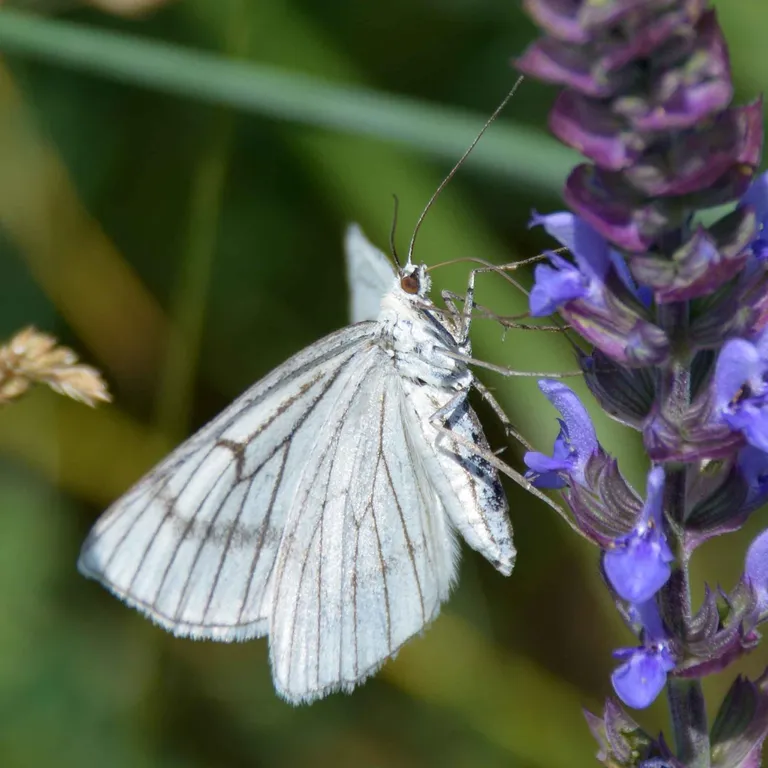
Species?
Siona lineata
